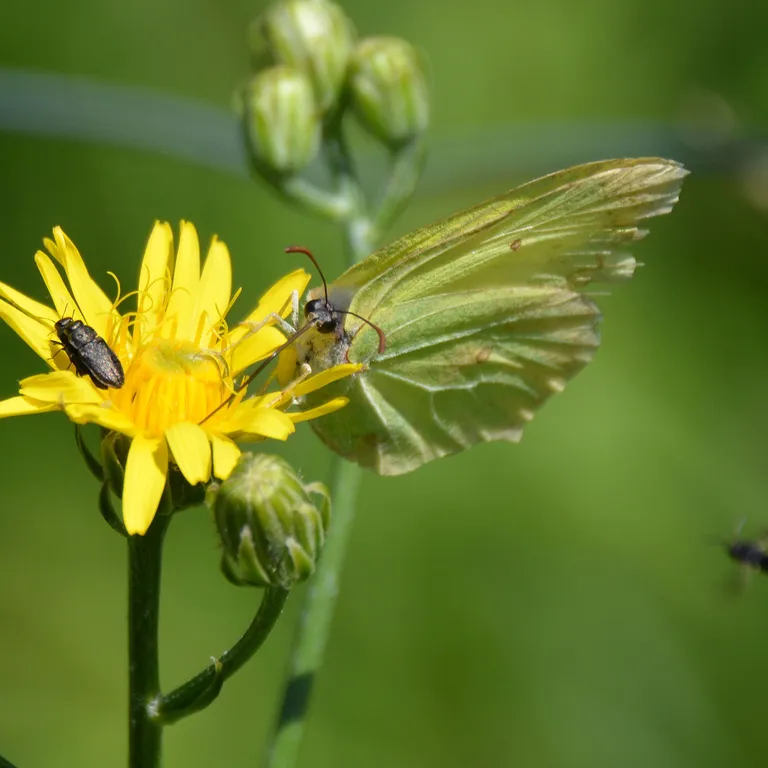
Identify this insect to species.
Gonepteryx rhamni
